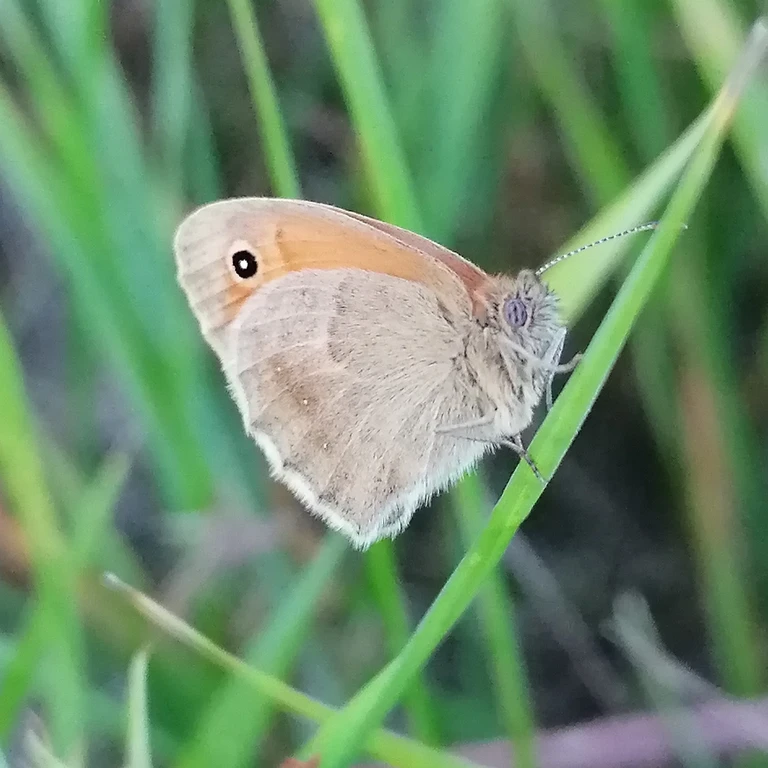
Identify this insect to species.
Coenonympha pamphilus
